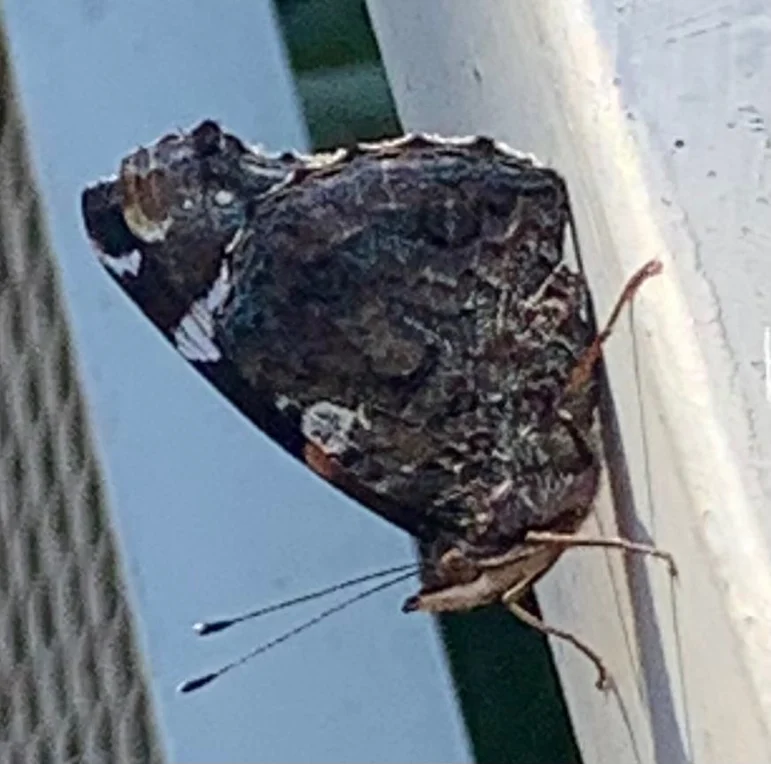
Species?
Vanessa atalanta
